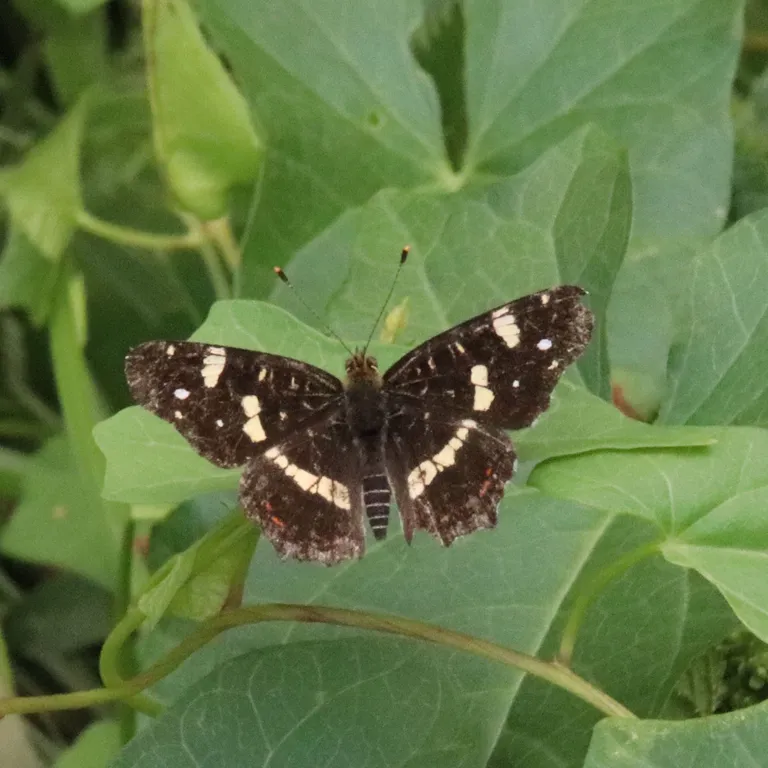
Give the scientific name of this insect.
Araschnia levana
